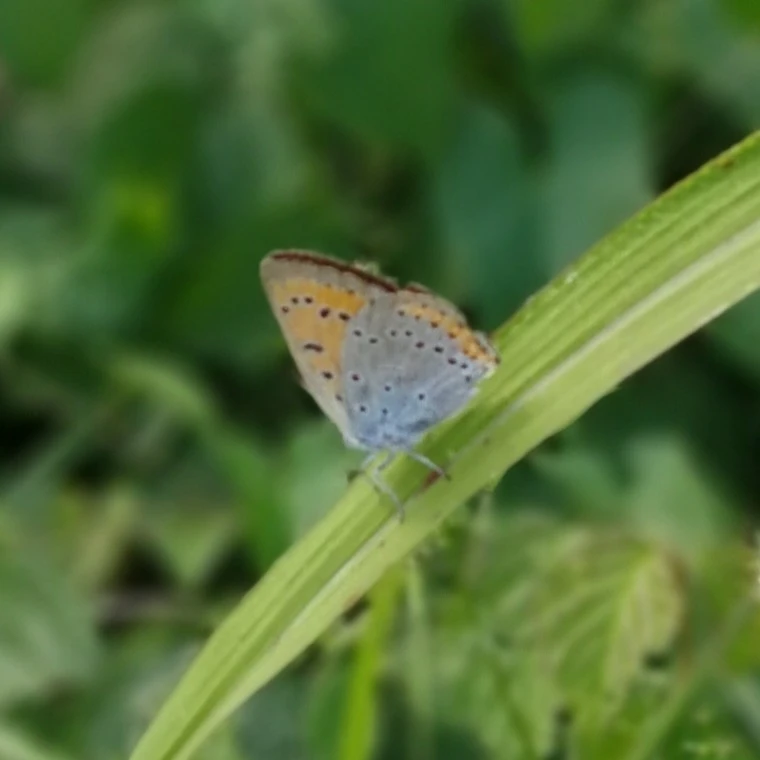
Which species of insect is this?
Lycaena dispar
